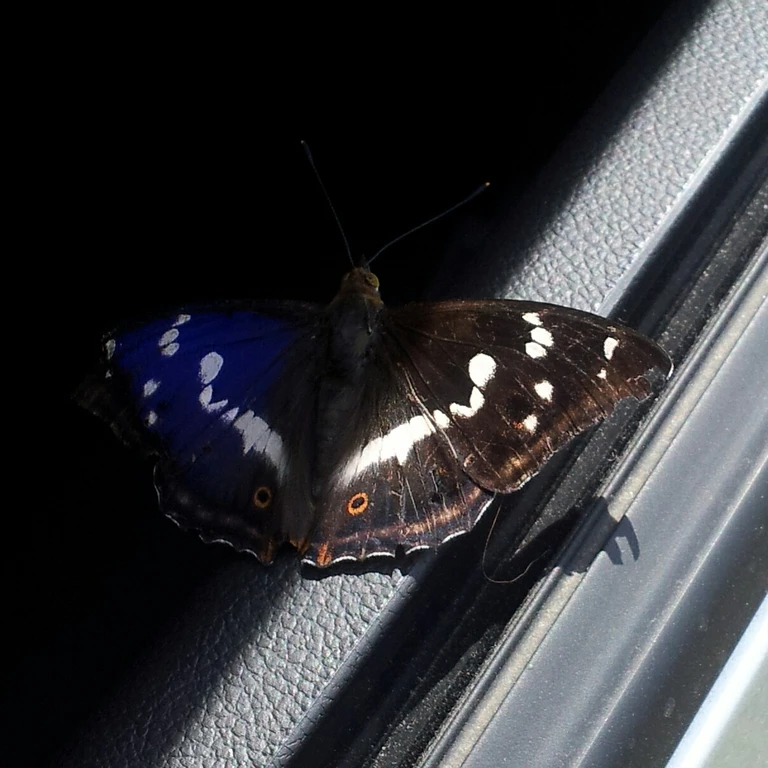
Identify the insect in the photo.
Apatura iris
